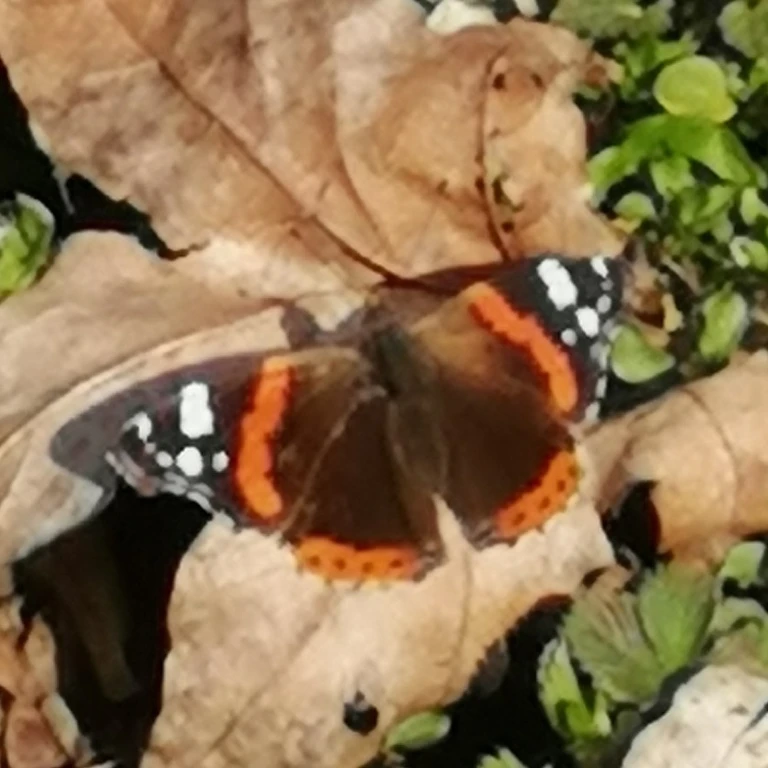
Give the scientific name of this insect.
Vanessa atalanta
